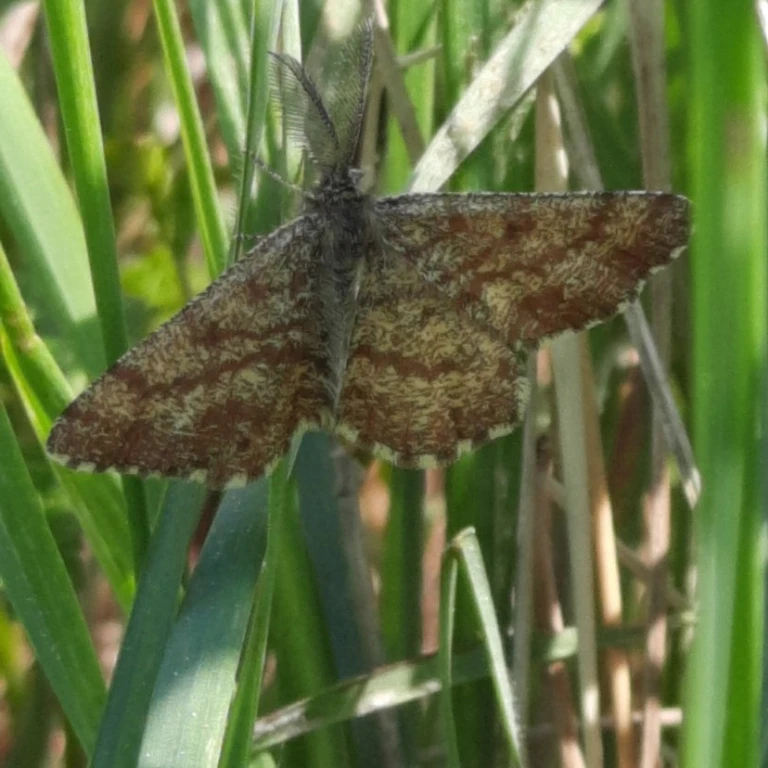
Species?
Ematurga atomaria
